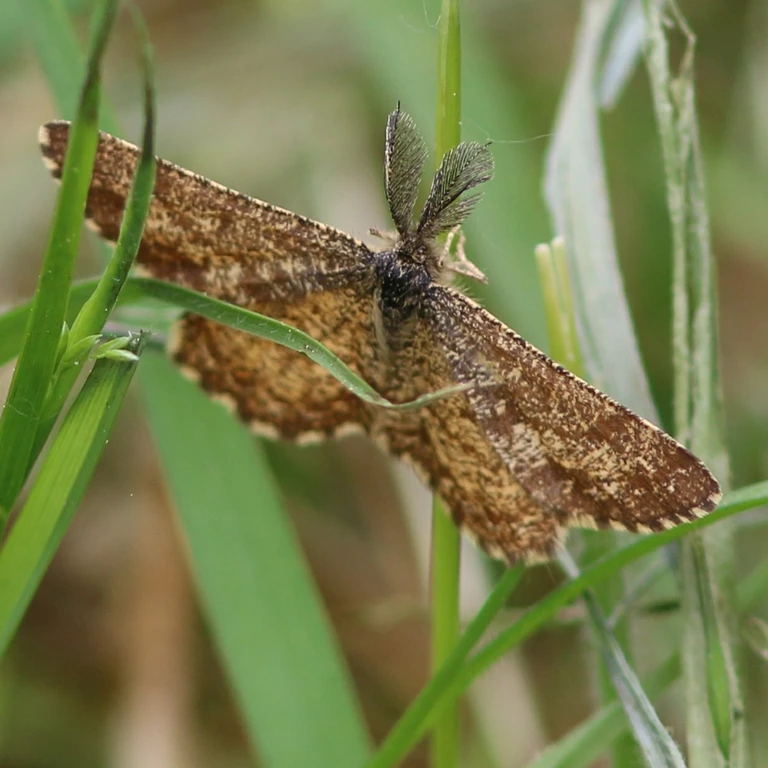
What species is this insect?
Ematurga atomaria
